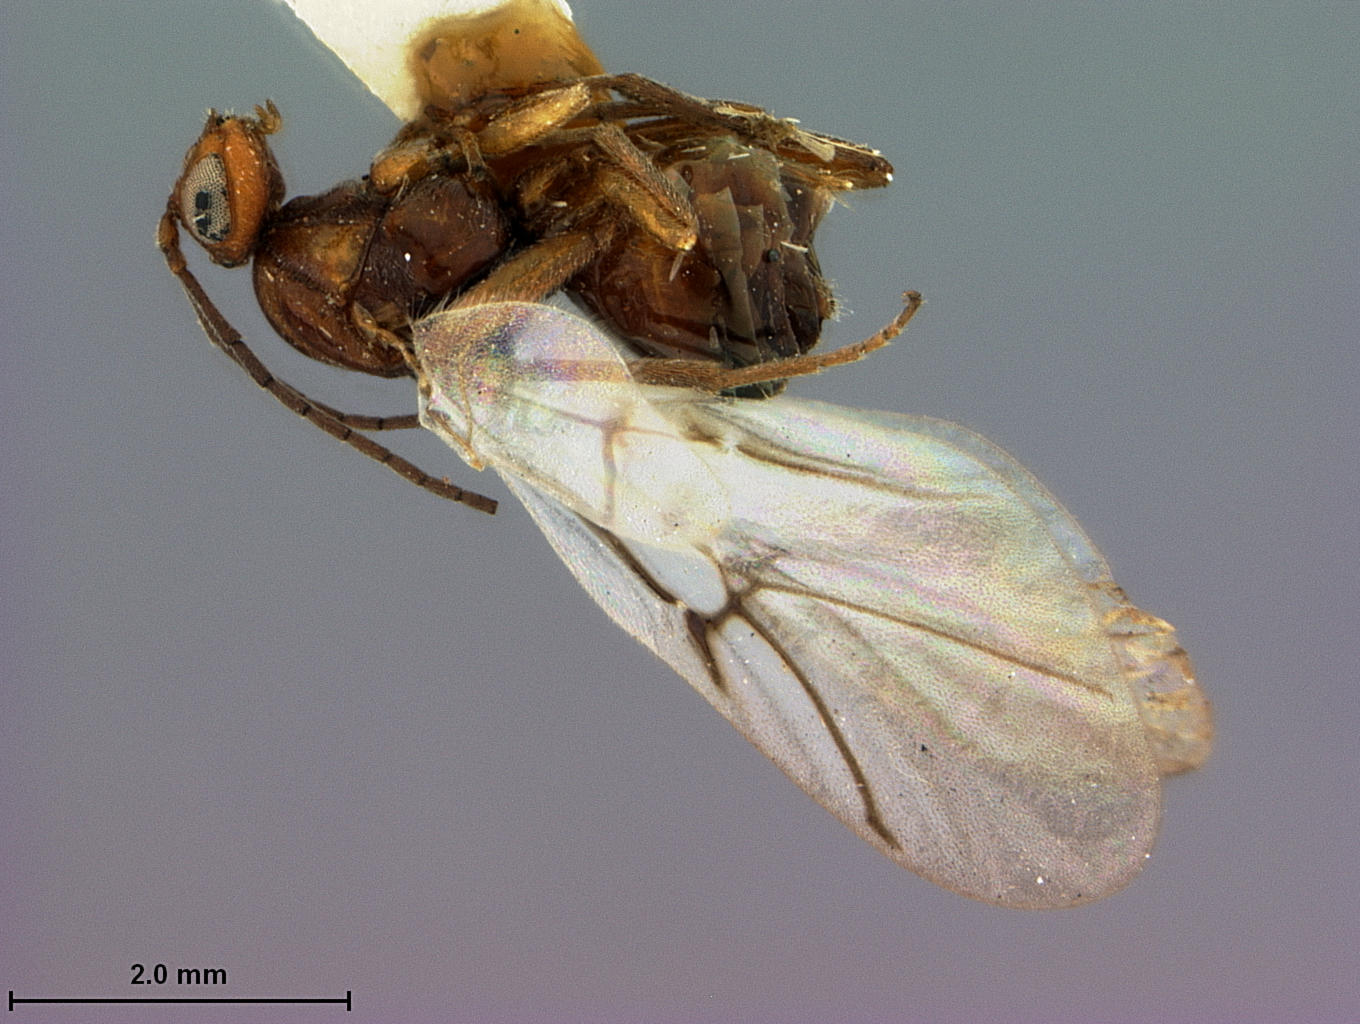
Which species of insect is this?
Belonocnema colorado
